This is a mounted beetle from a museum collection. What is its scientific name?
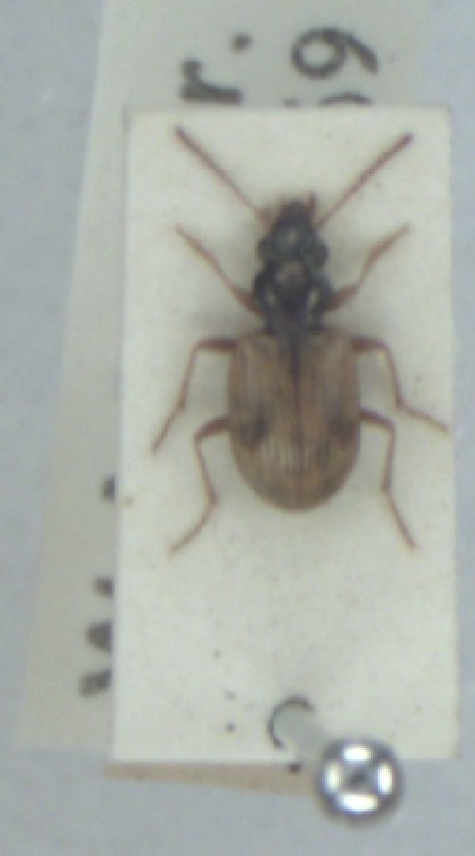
Bembidion pallidipenne
